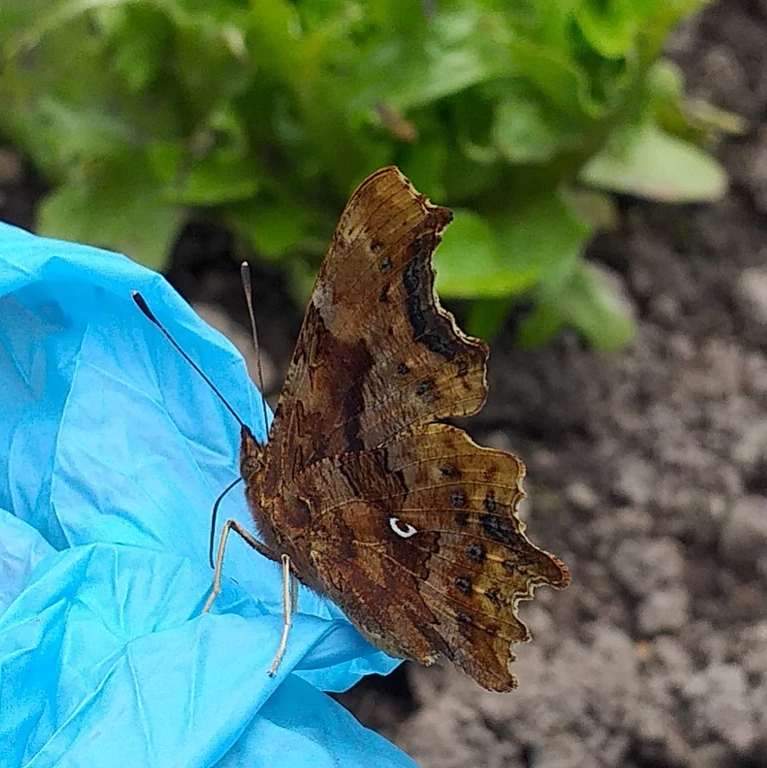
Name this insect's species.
Polygonia c-album
